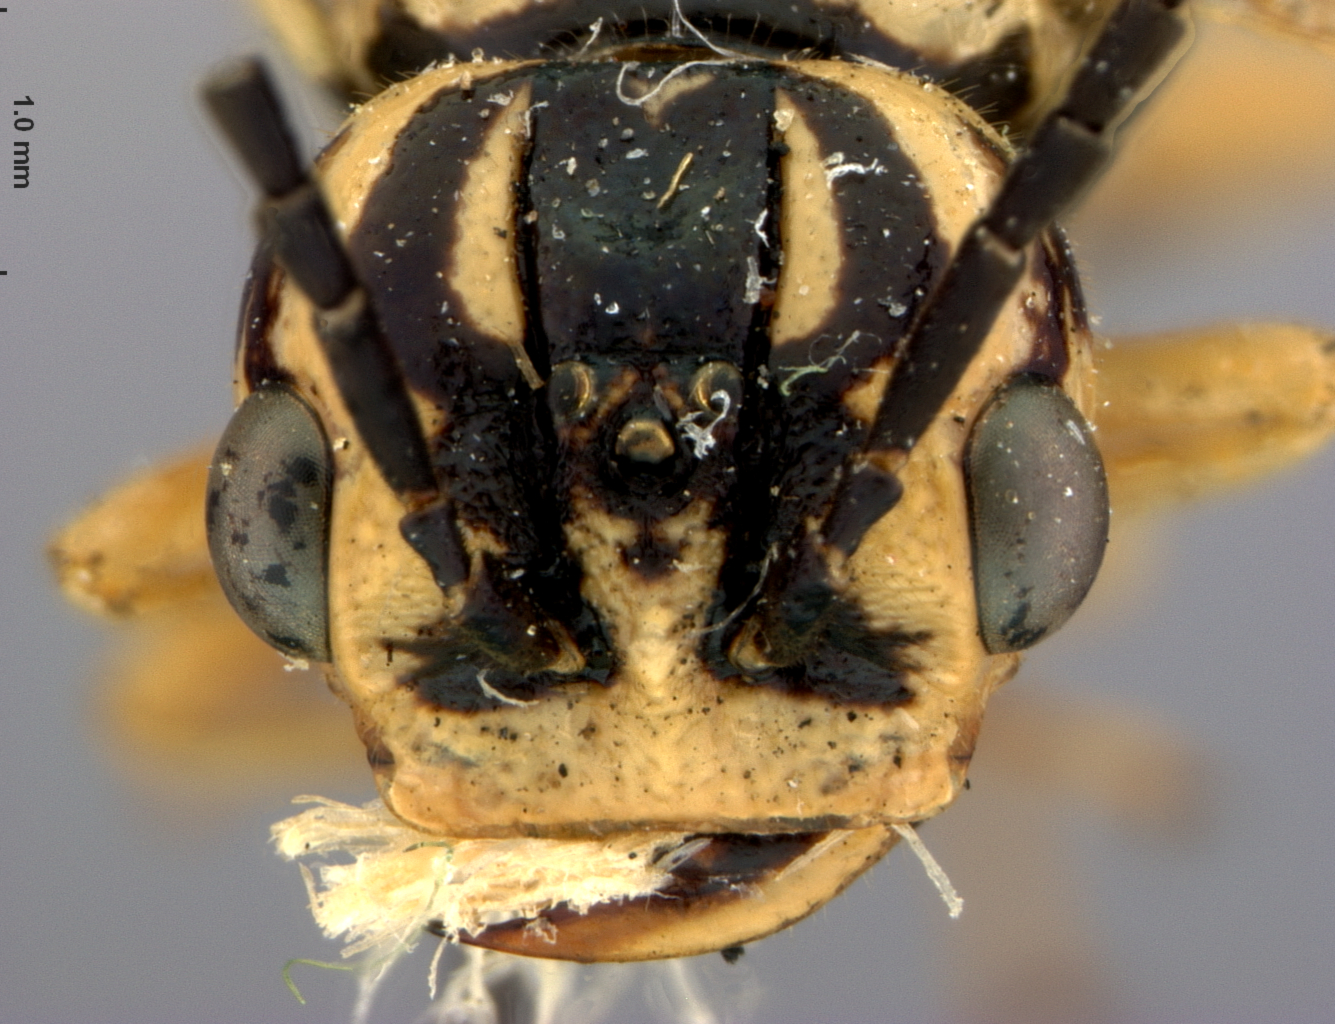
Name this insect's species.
Pamphilius phyllisae
